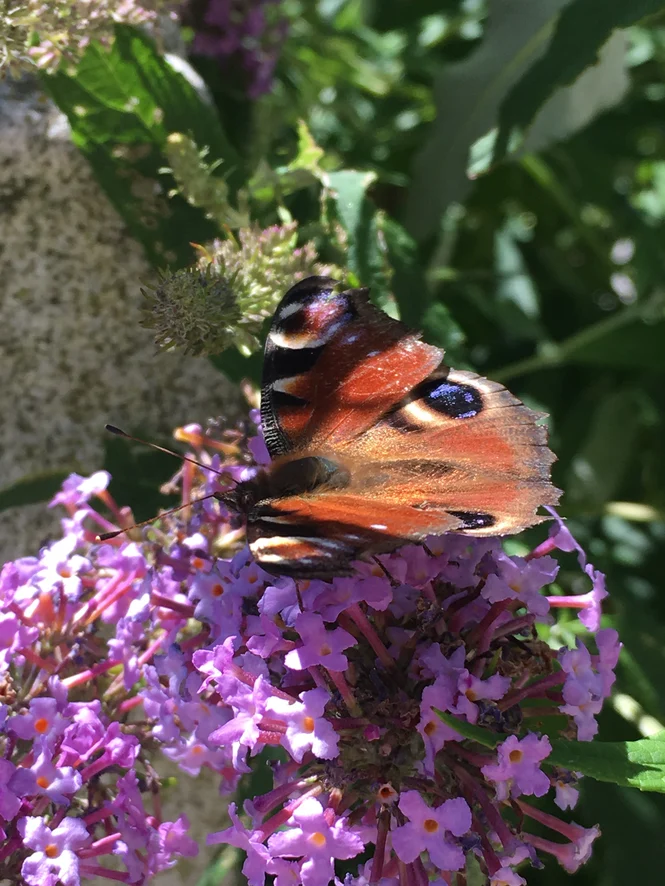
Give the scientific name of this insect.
Aglais io
